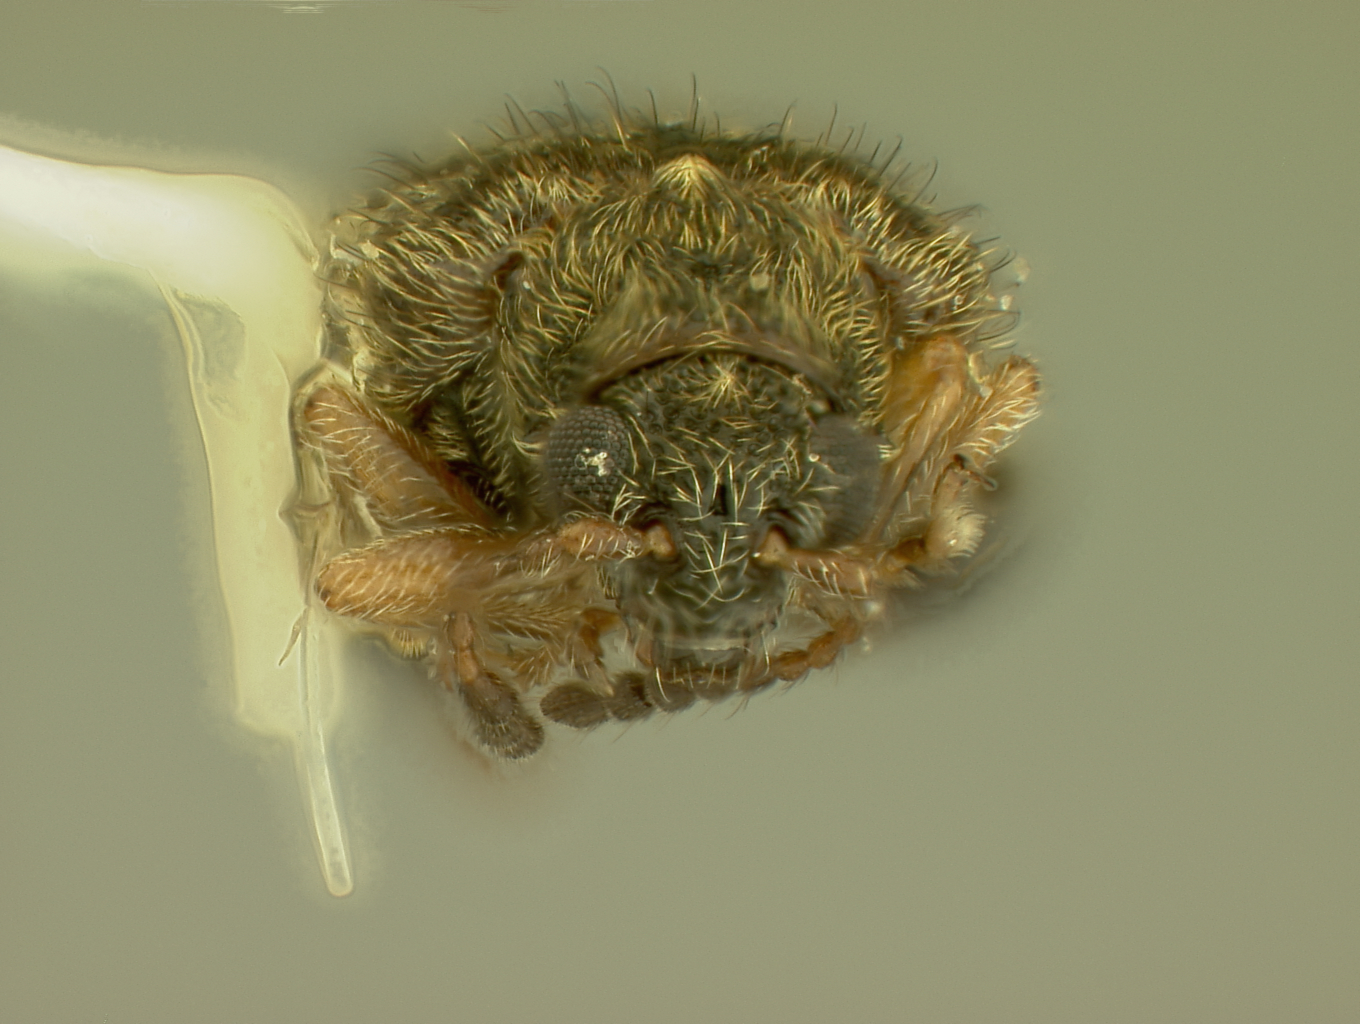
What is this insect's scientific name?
Distigmoptera foveolata
